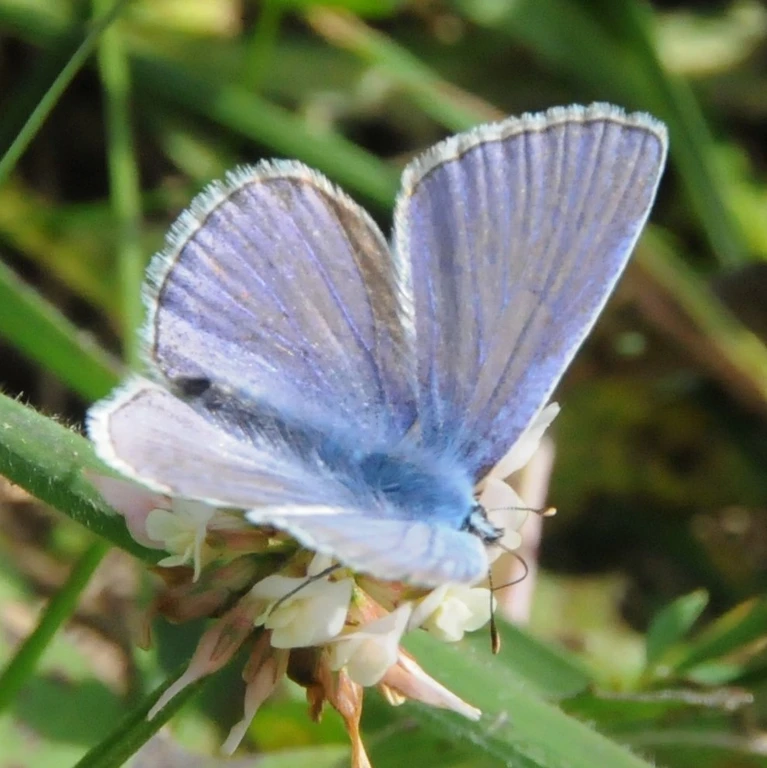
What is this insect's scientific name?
Polyommatus icarus
